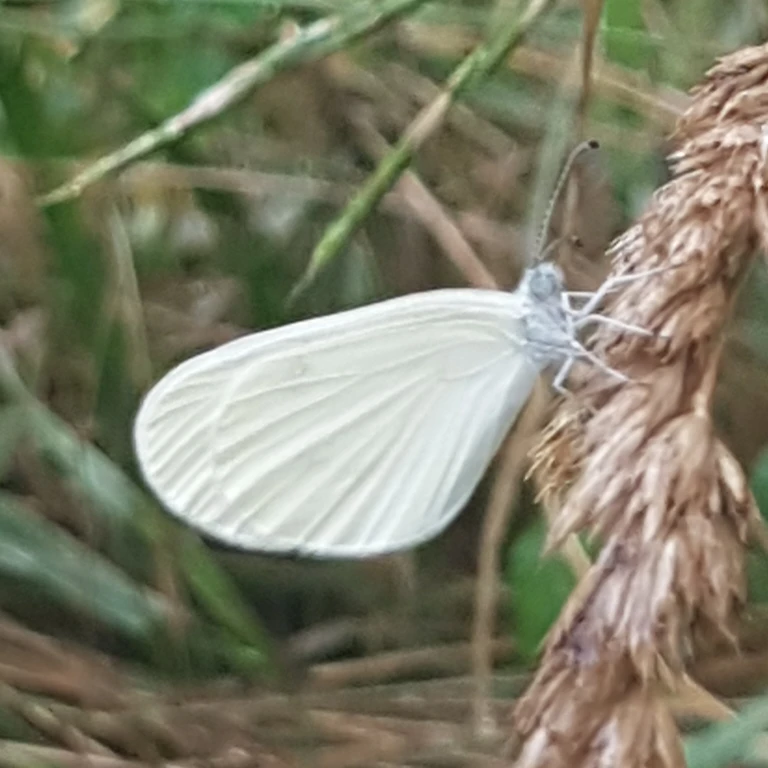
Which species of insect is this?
Leptidea sinapis/juvernica
